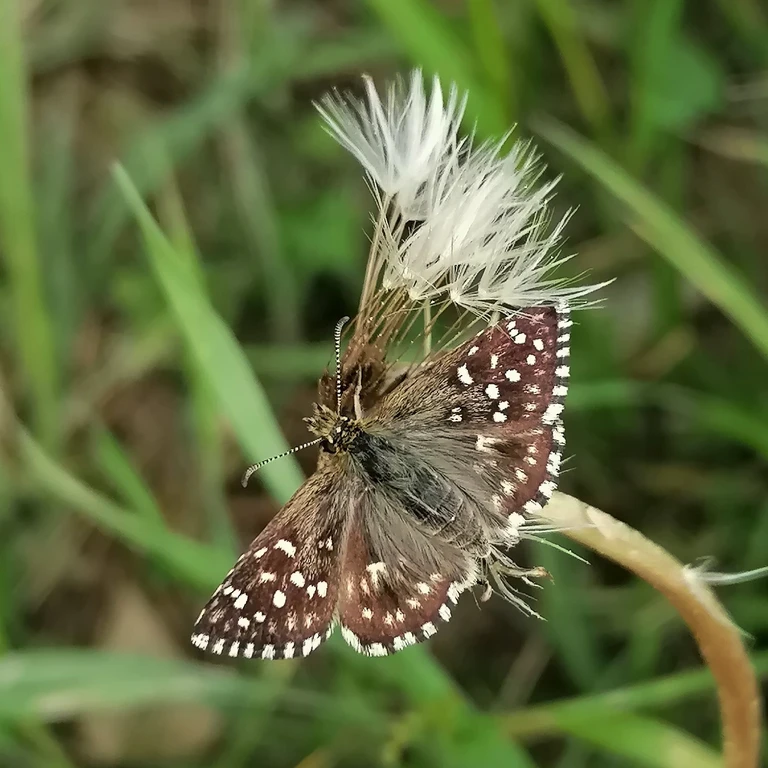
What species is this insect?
Pyrgus malvae
